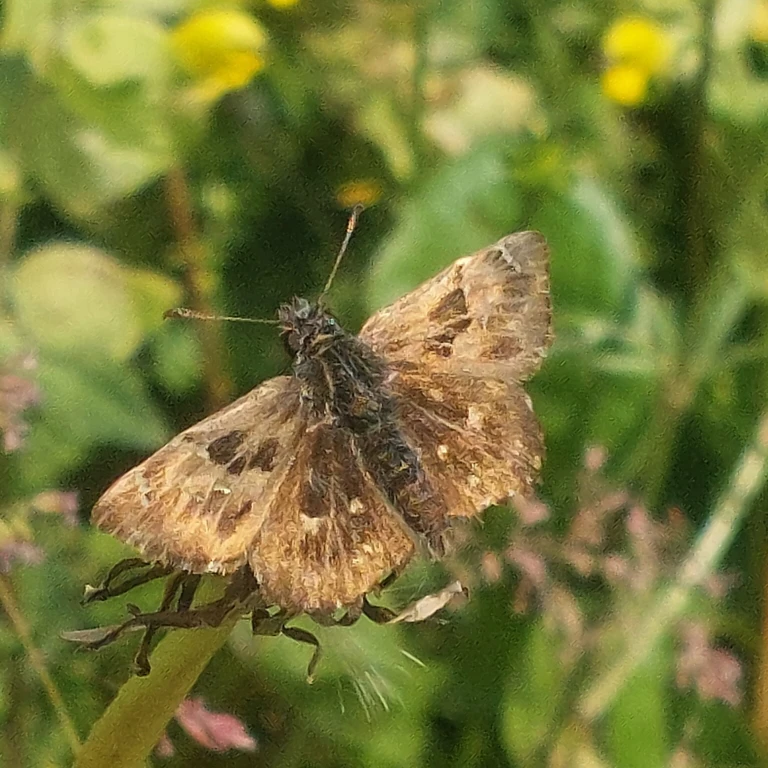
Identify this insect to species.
Carcharodus alceae
